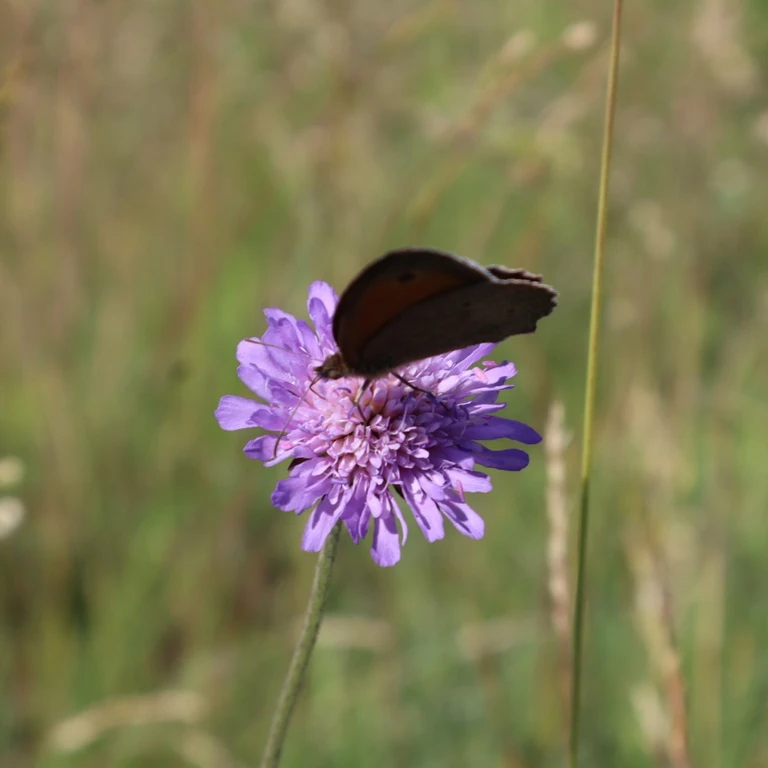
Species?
Maniola jurtina
